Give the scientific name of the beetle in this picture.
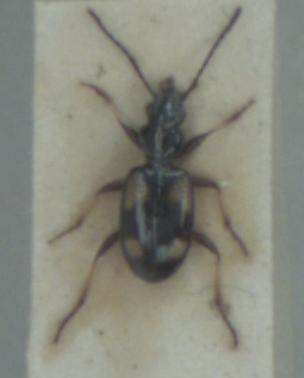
Bembidion illigeri
